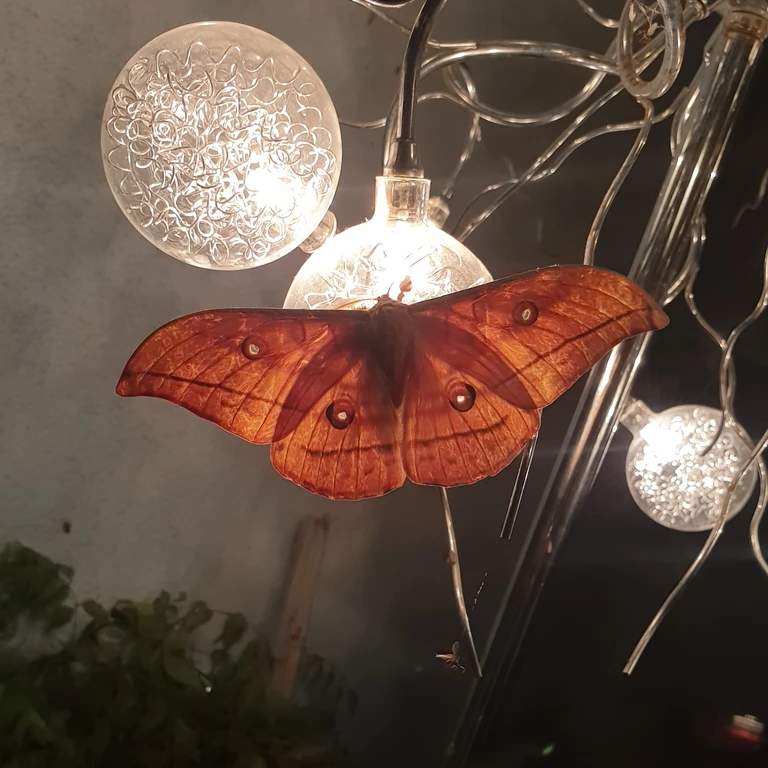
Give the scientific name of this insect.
Antheraea yamamai
